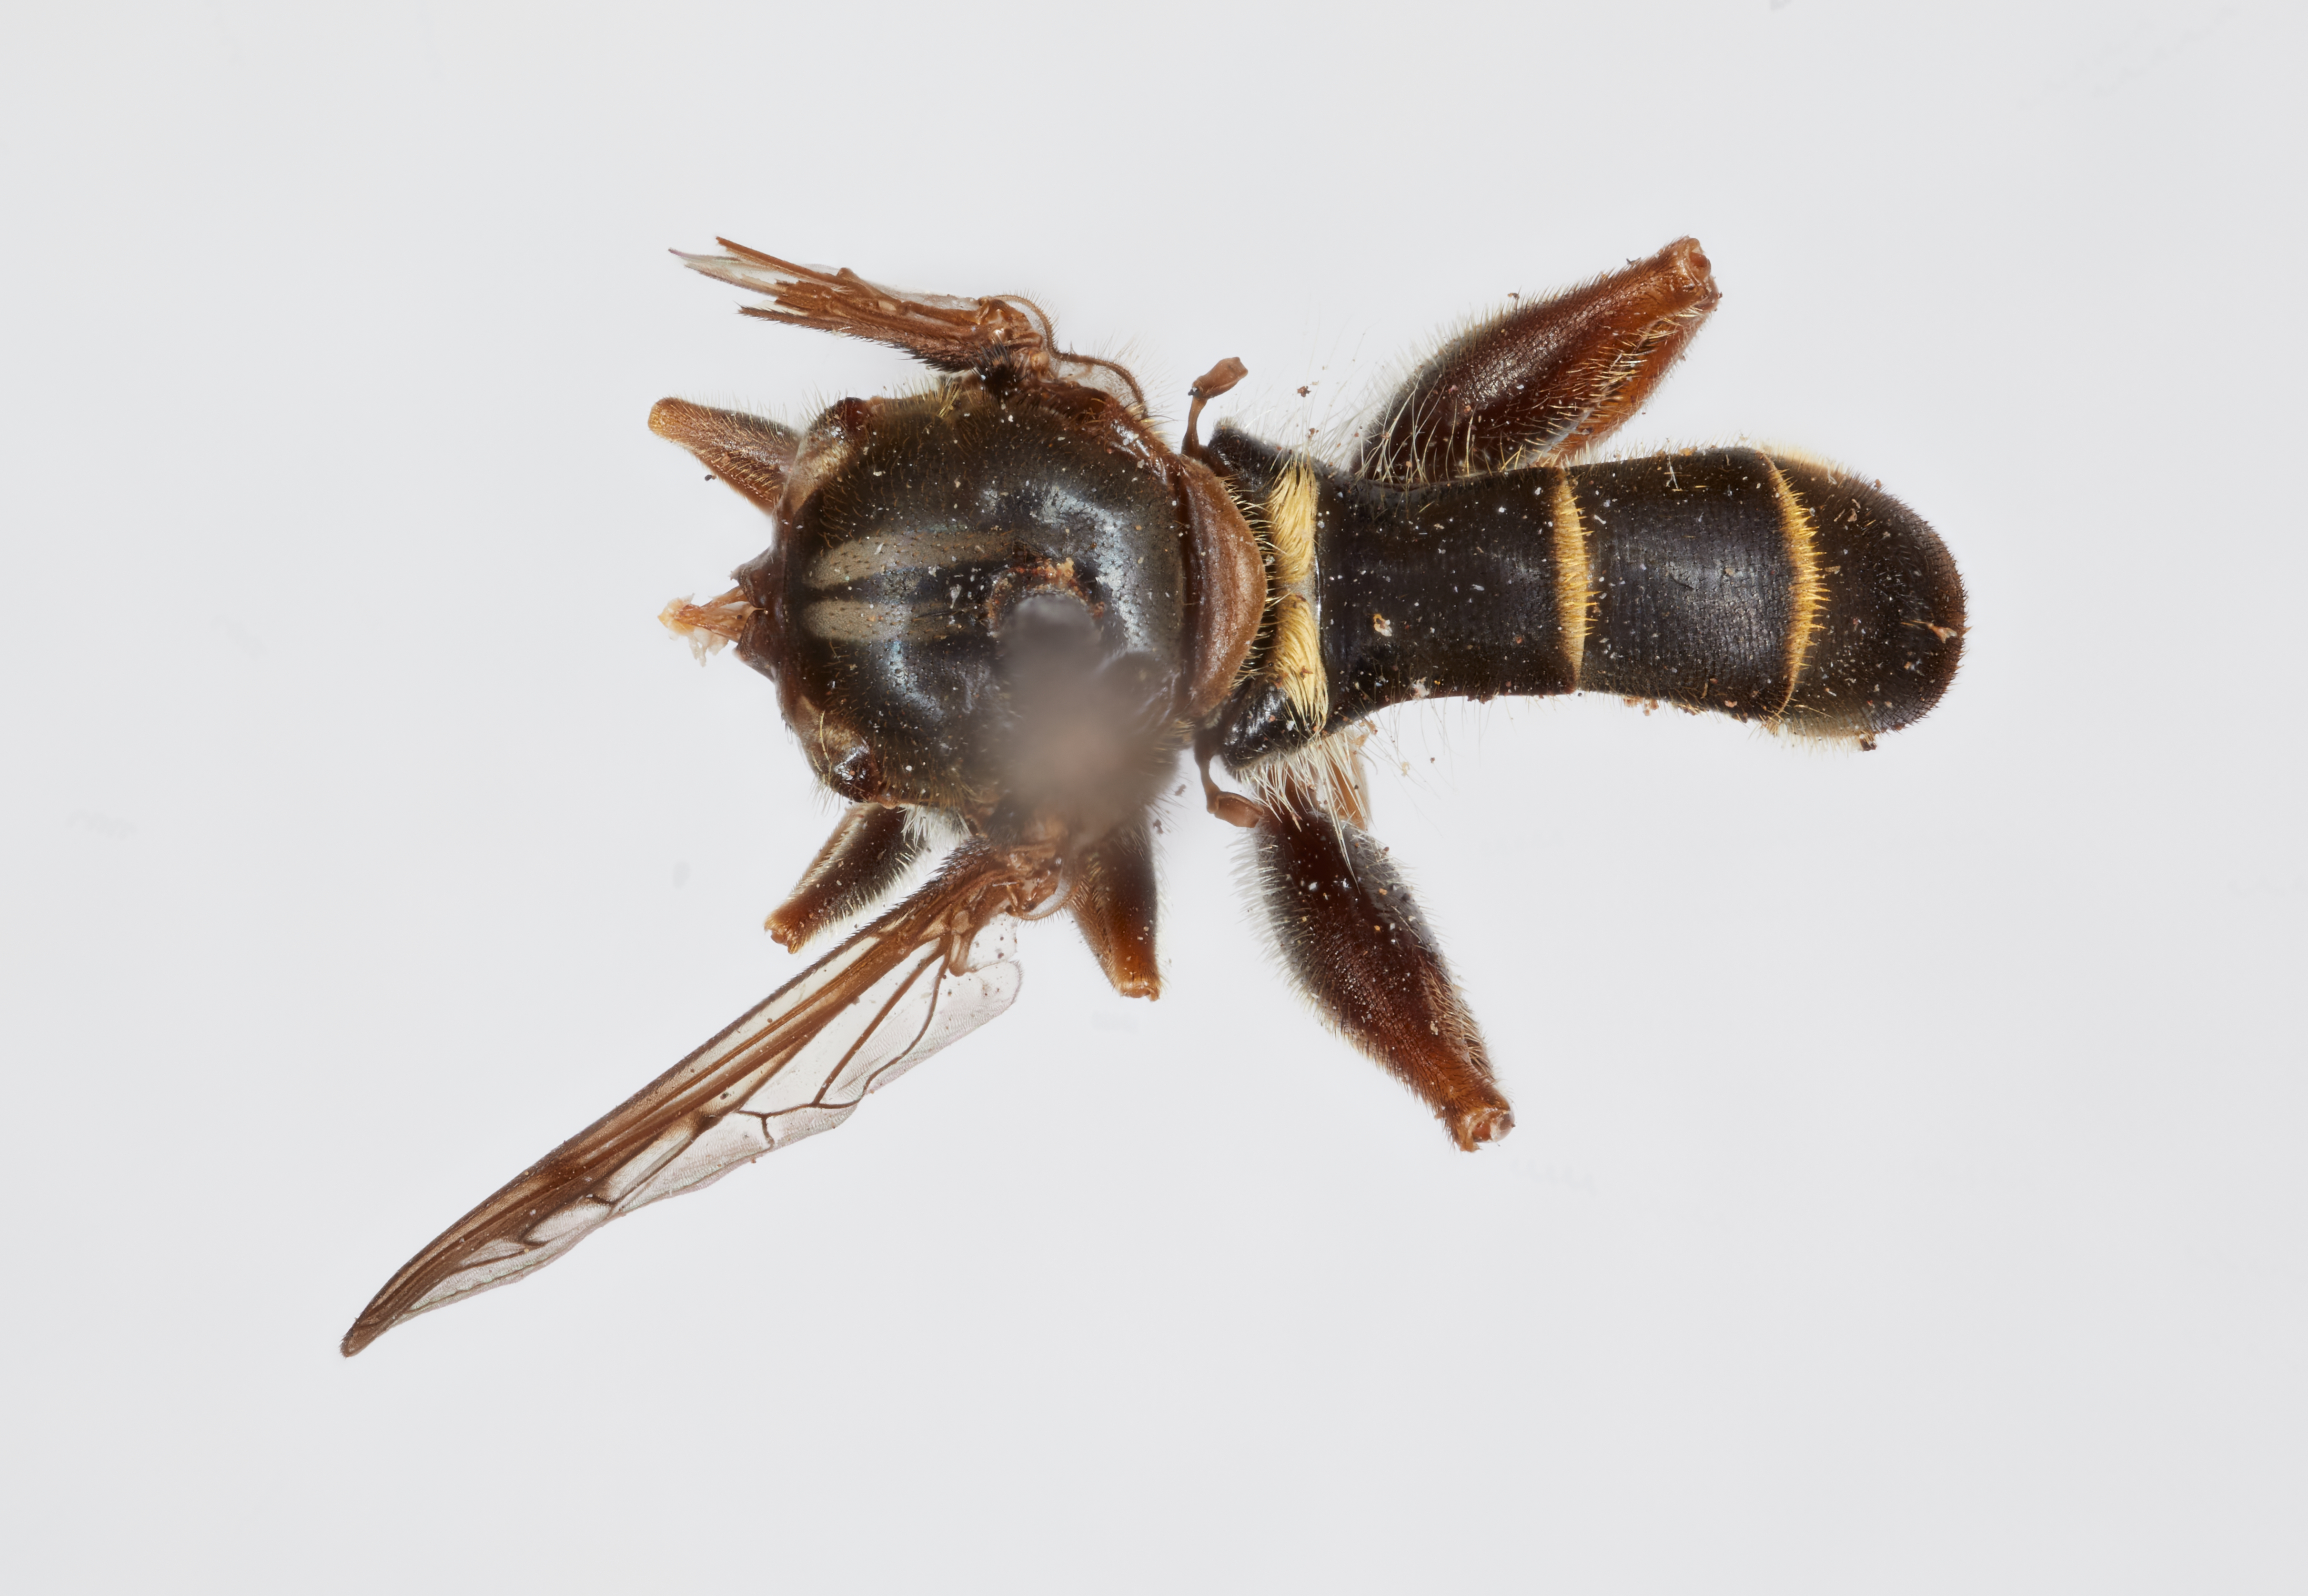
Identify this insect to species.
Quichuana inca
